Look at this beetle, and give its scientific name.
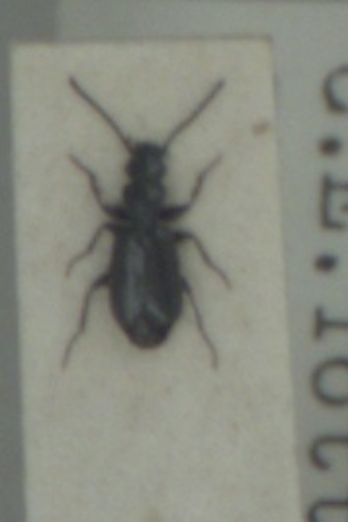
Microlestes maurus
